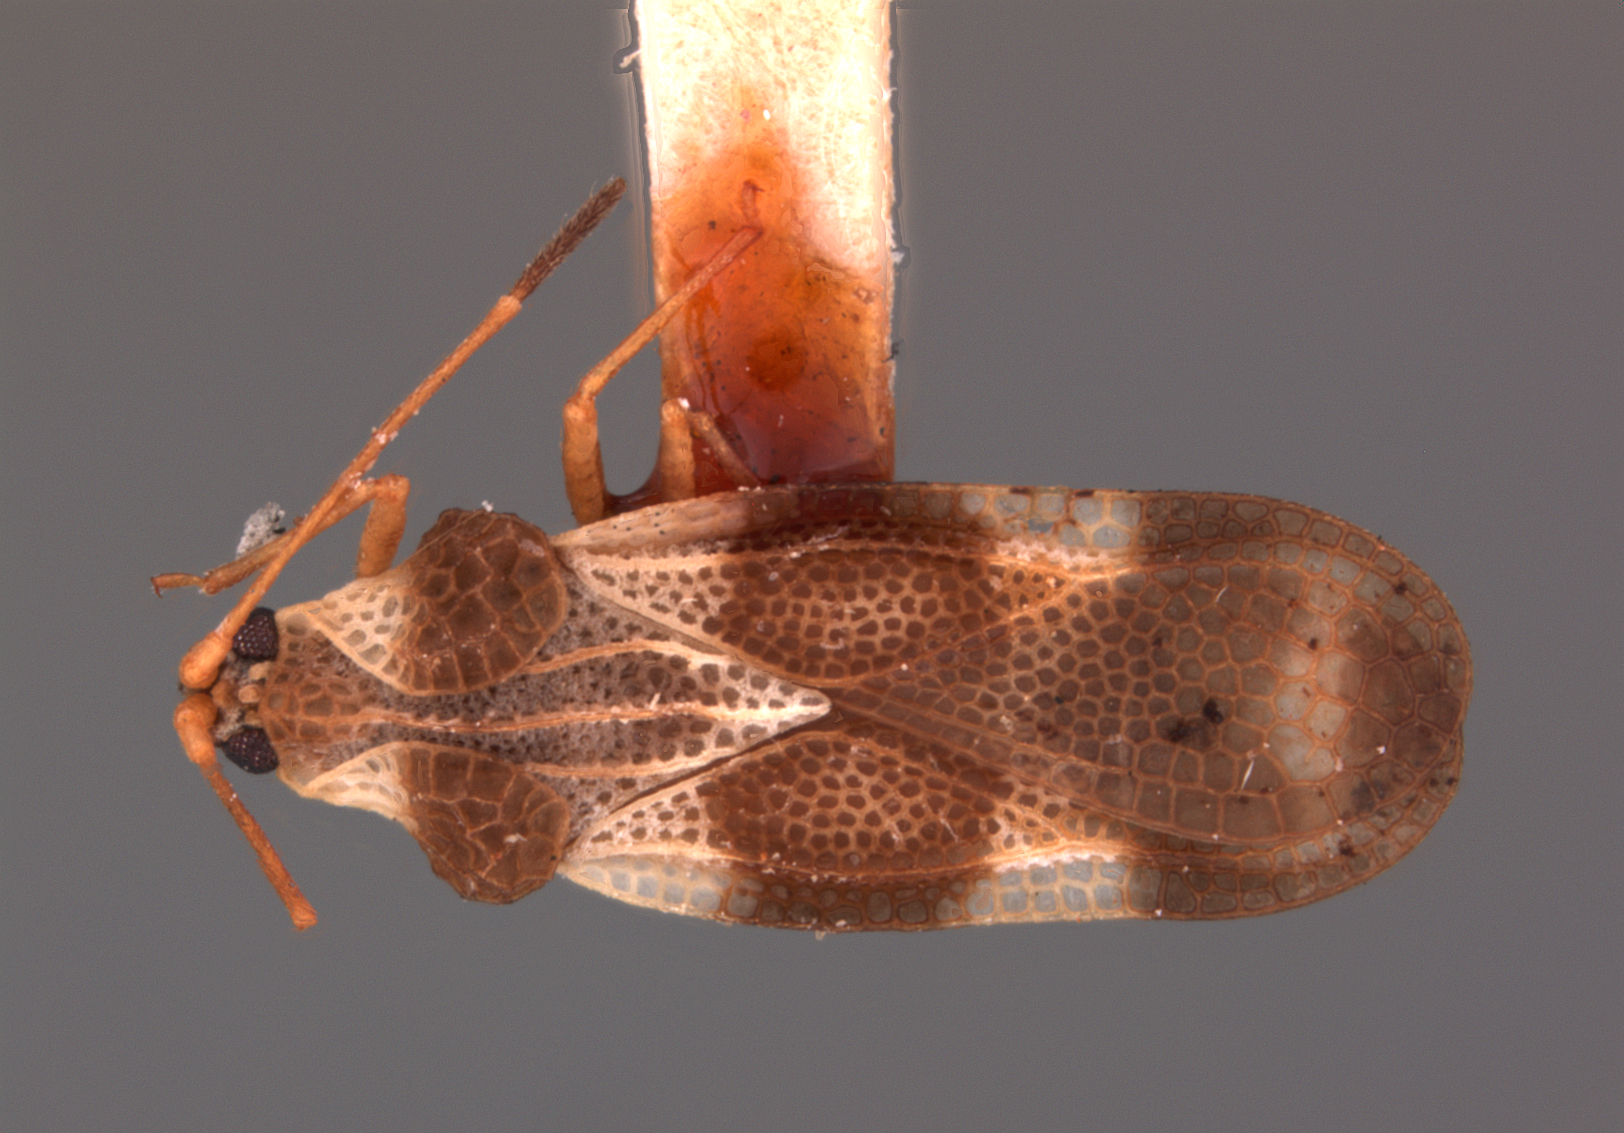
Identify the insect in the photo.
Cysteochila lecta
